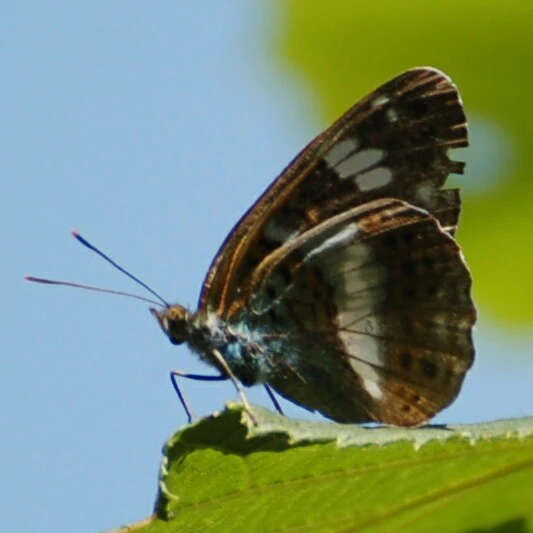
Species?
Limenitis camilla (also Ladoga camilla)
